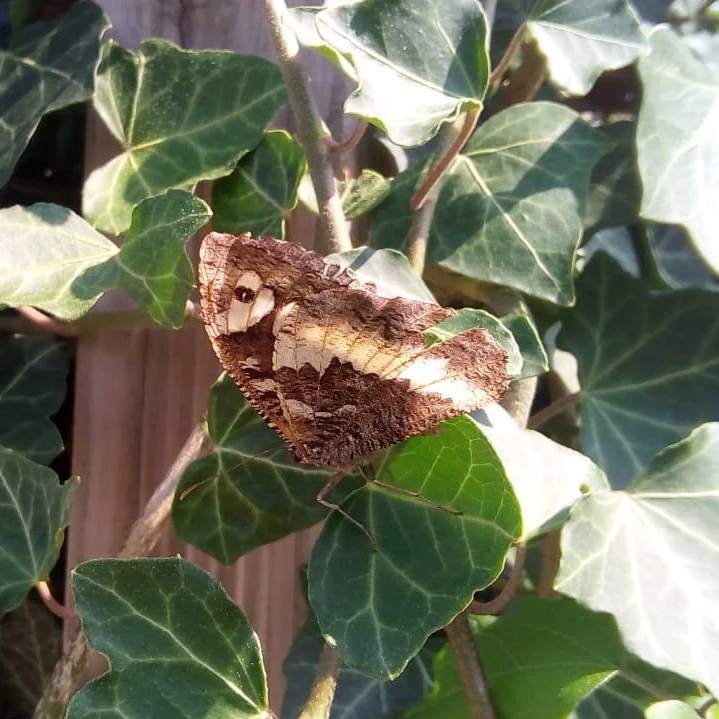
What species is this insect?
Brintesia circe
